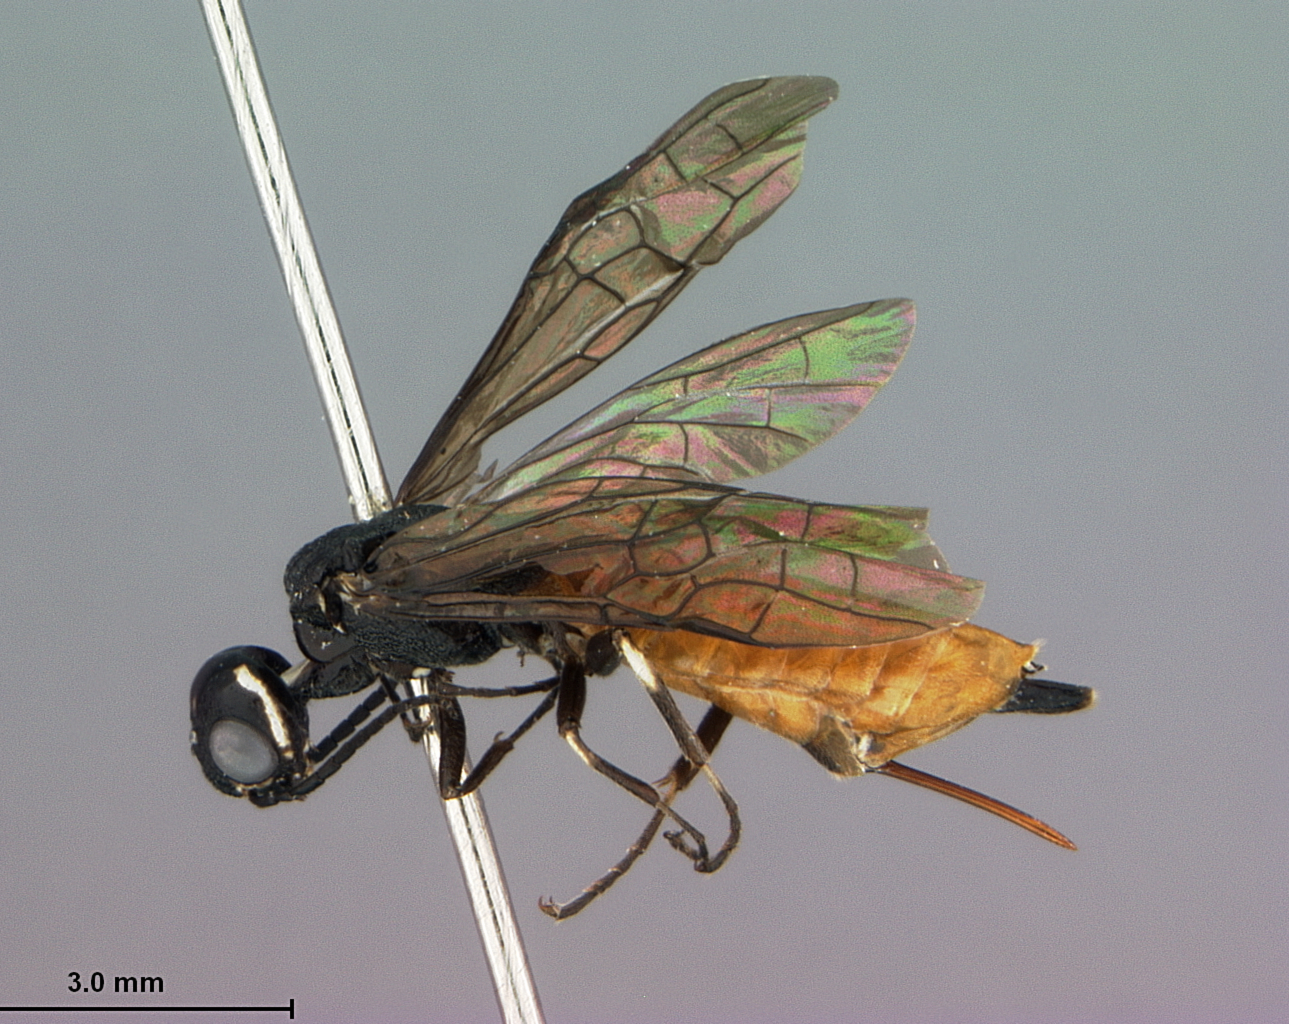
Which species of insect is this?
Xiphydria decem
